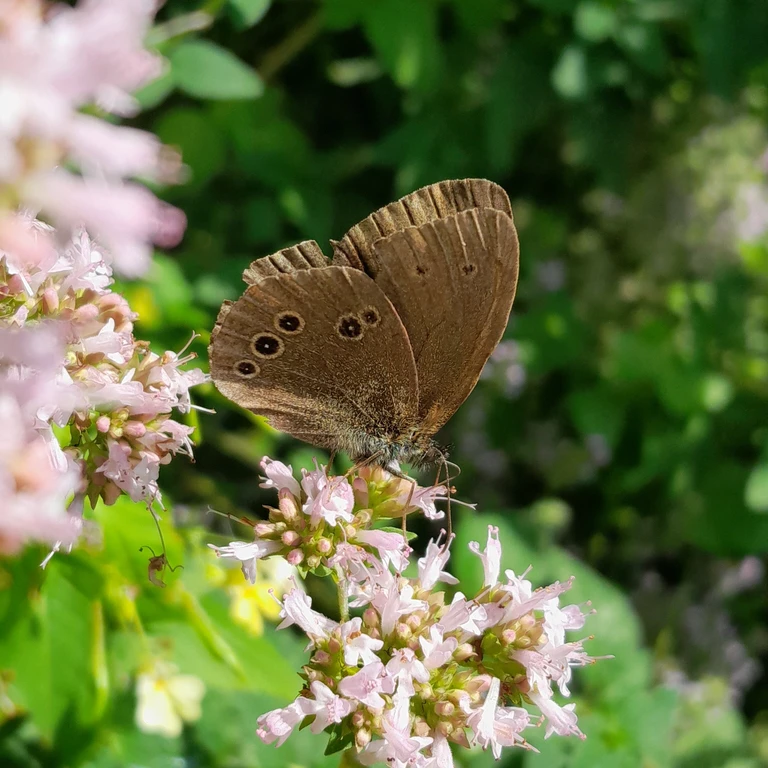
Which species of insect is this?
Aphantopus hyperantus
